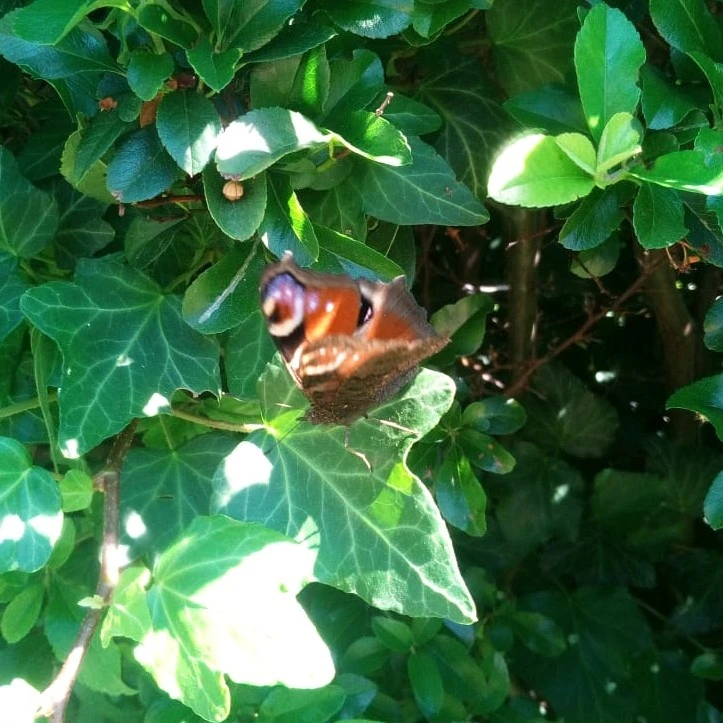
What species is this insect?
Aglais io
